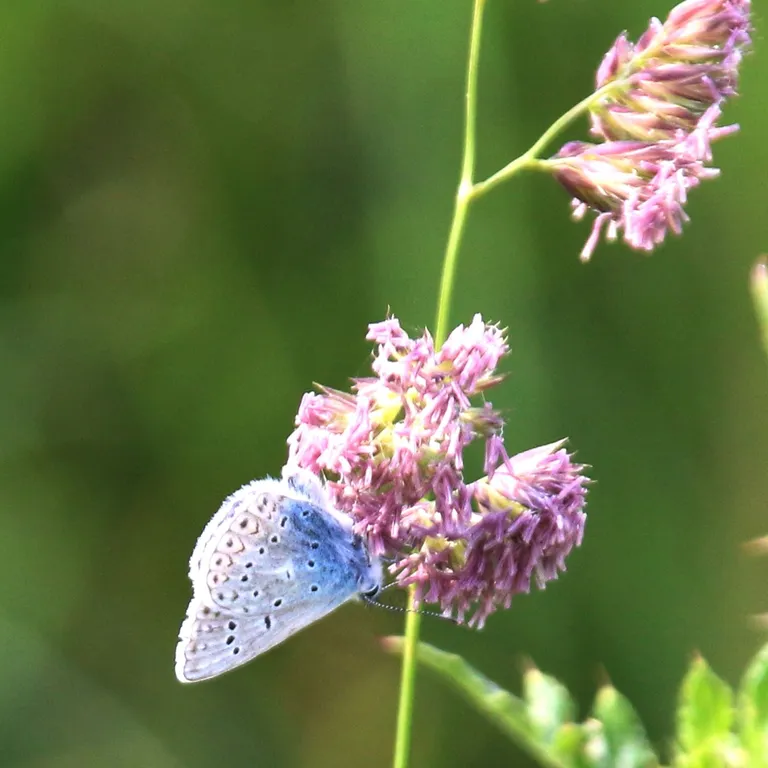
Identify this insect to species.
Polyommatus icarus
